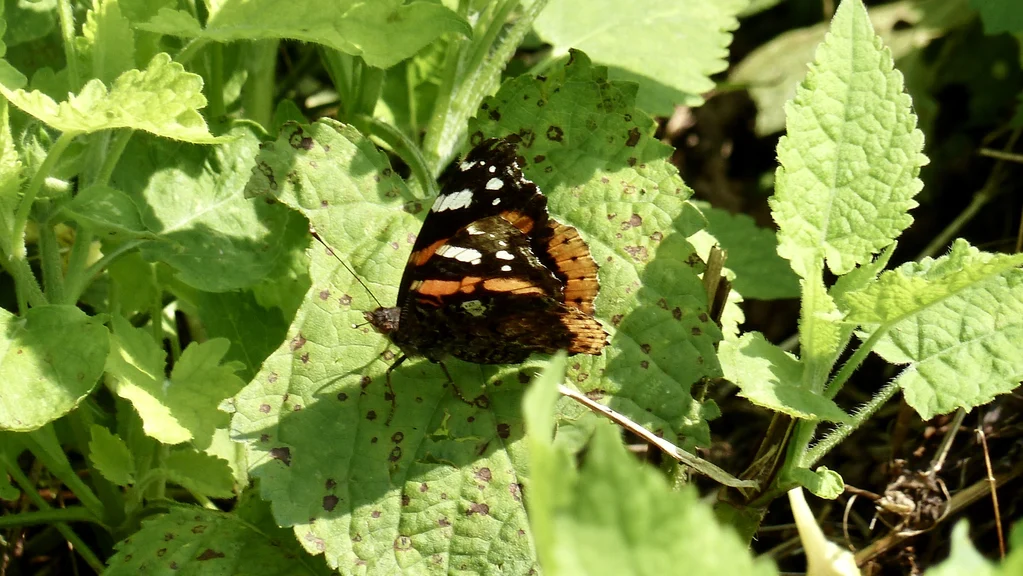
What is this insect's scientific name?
Vanessa atalanta
